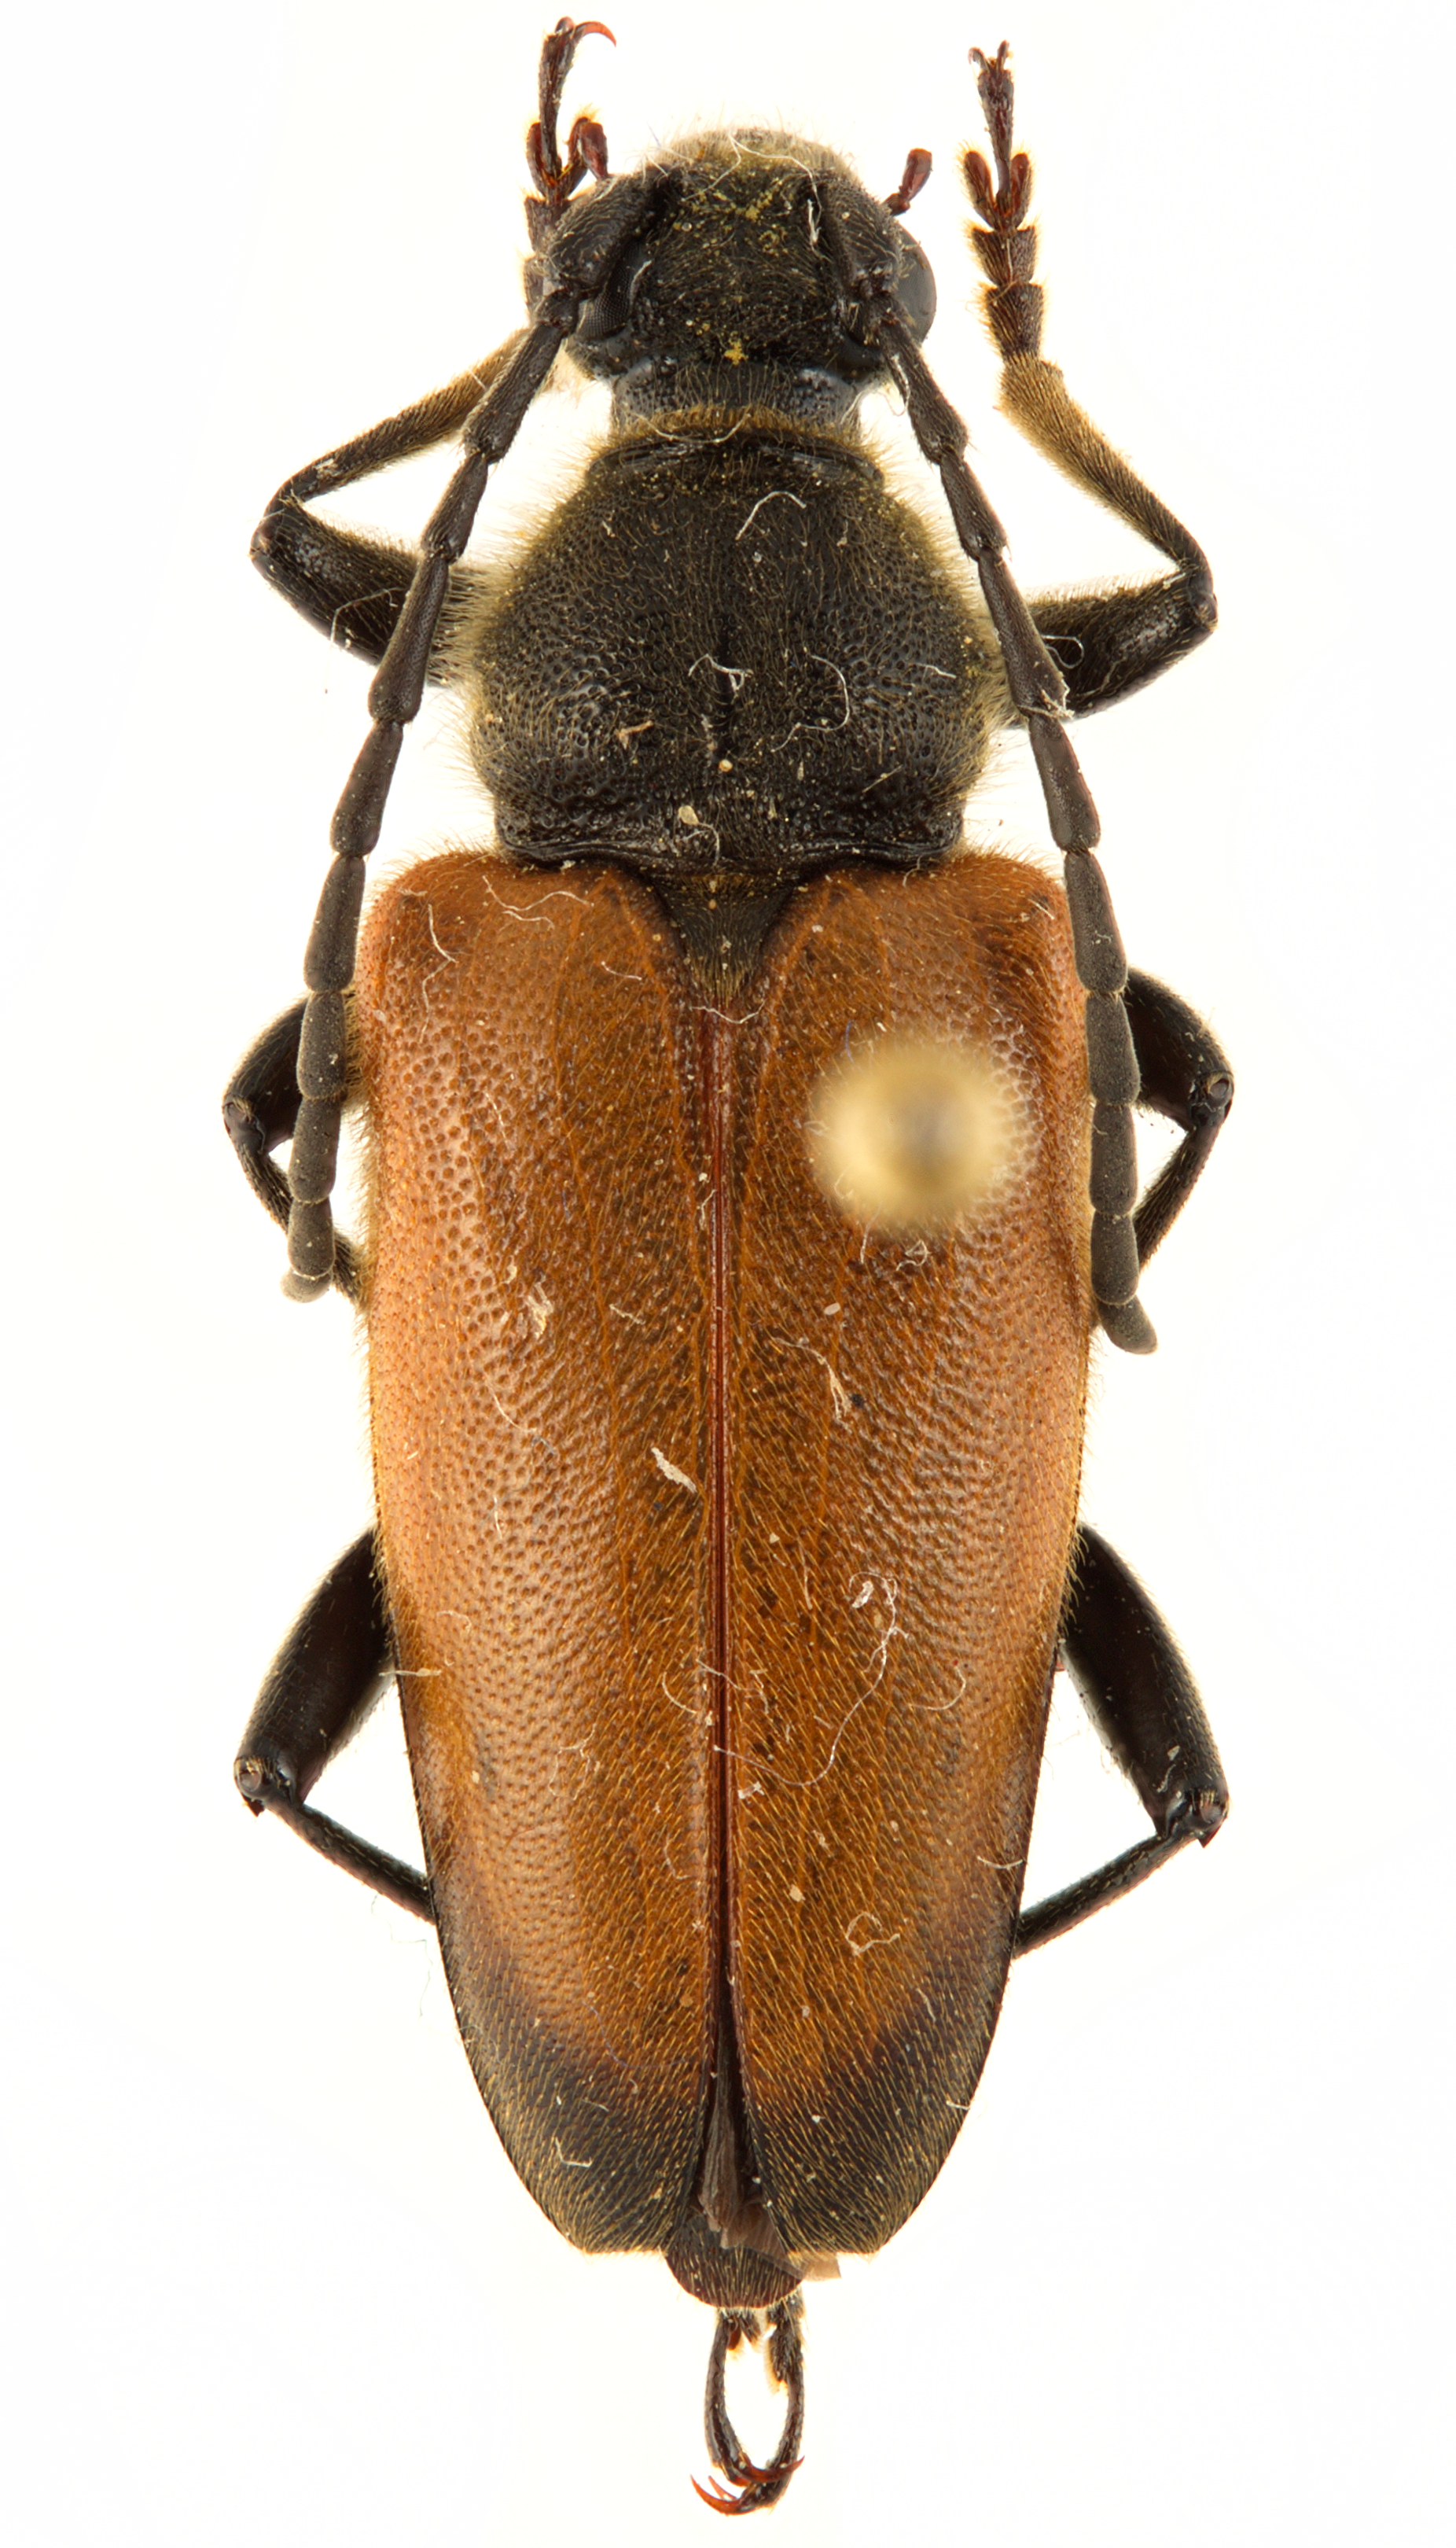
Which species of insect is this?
Trigonarthris subpubescens
